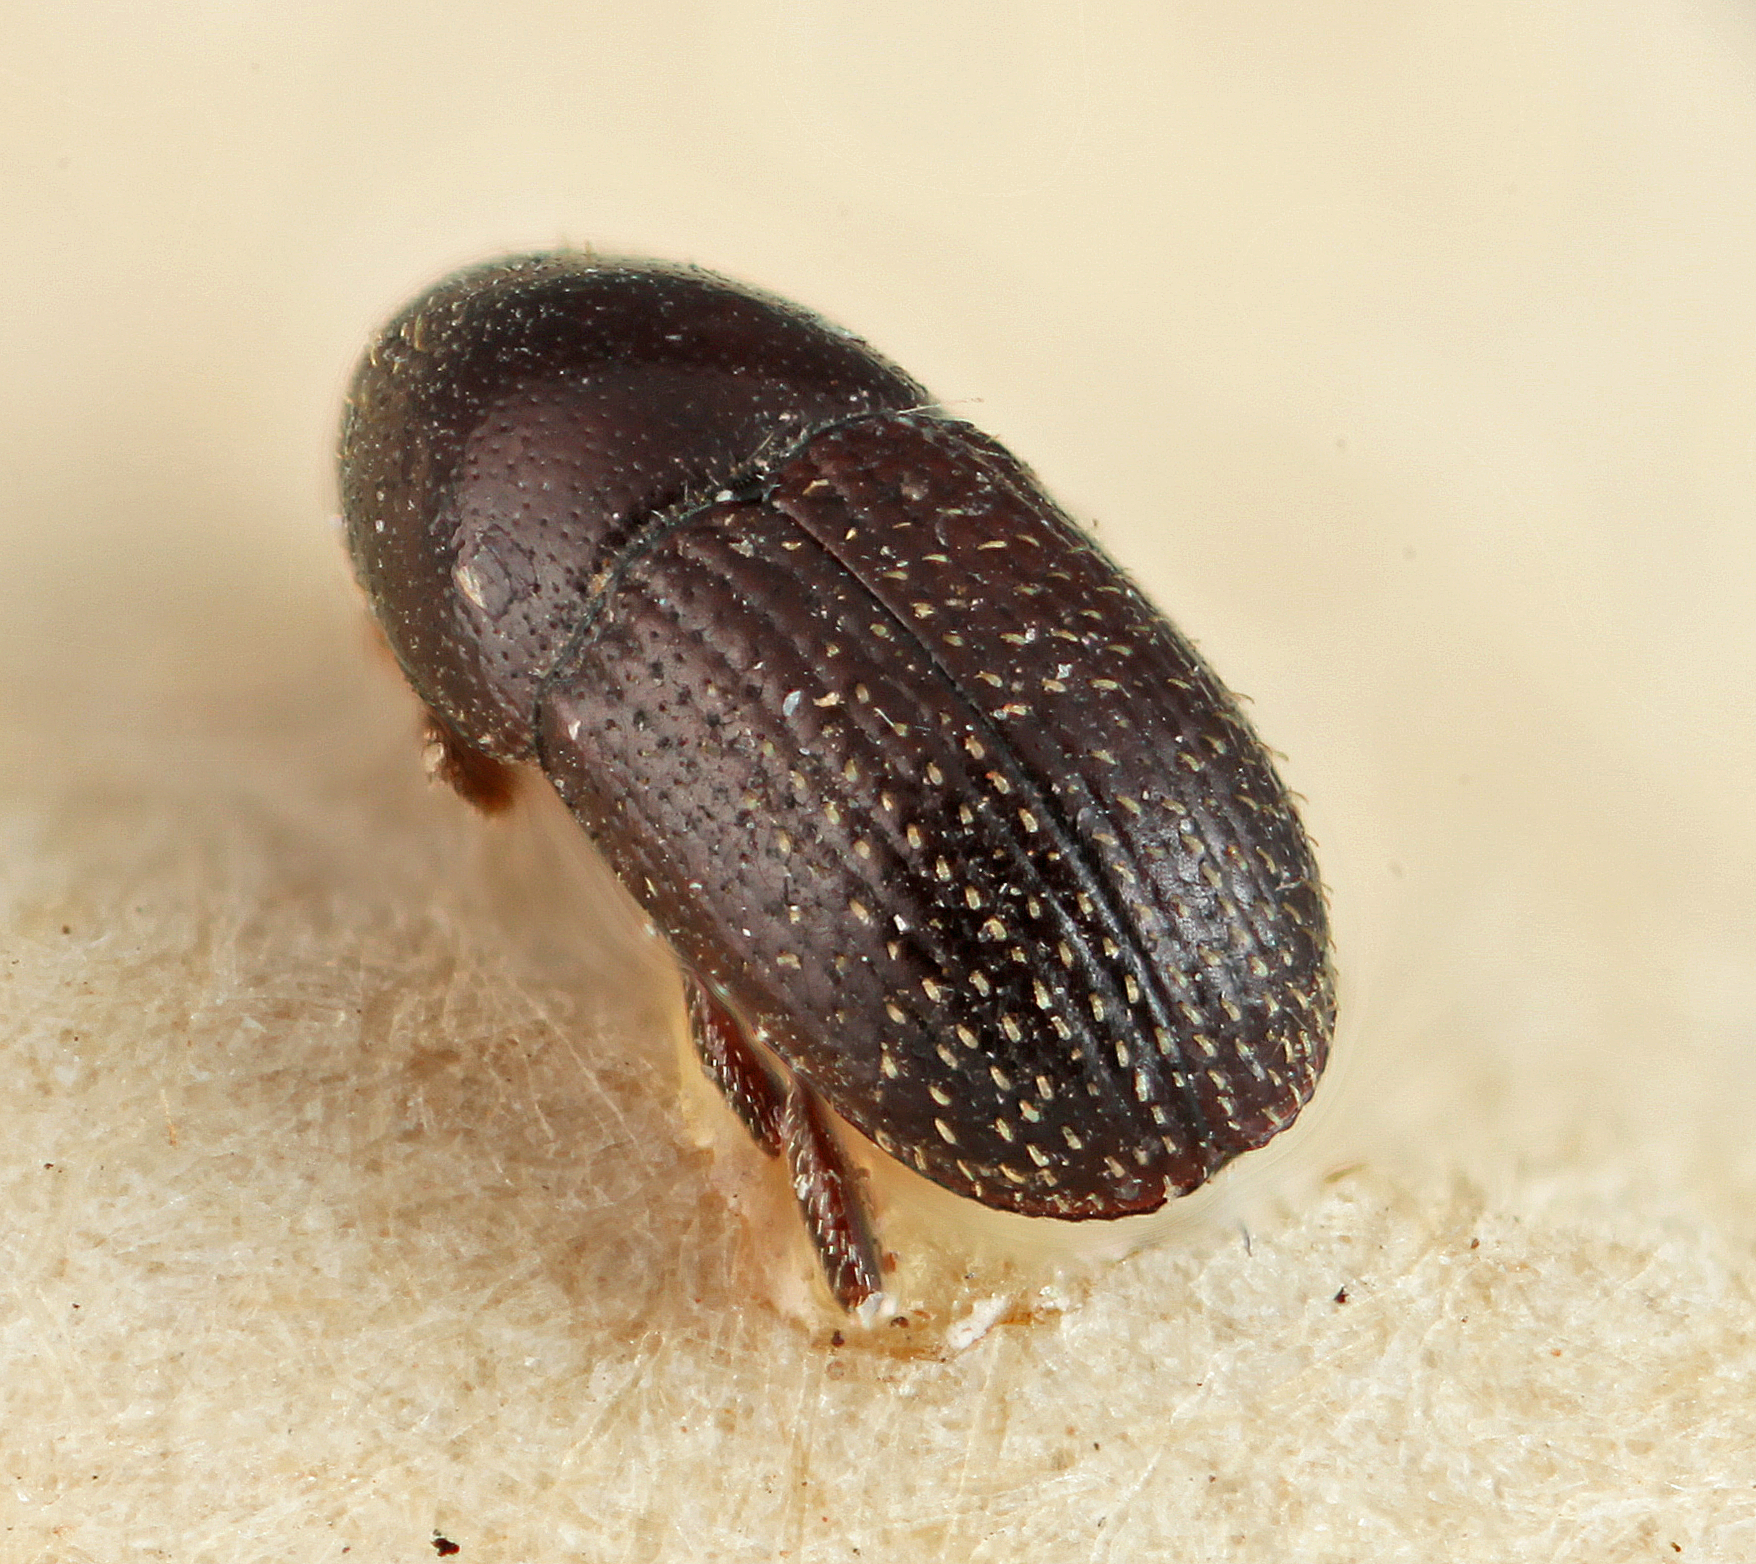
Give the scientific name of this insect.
Loganius pumilus
